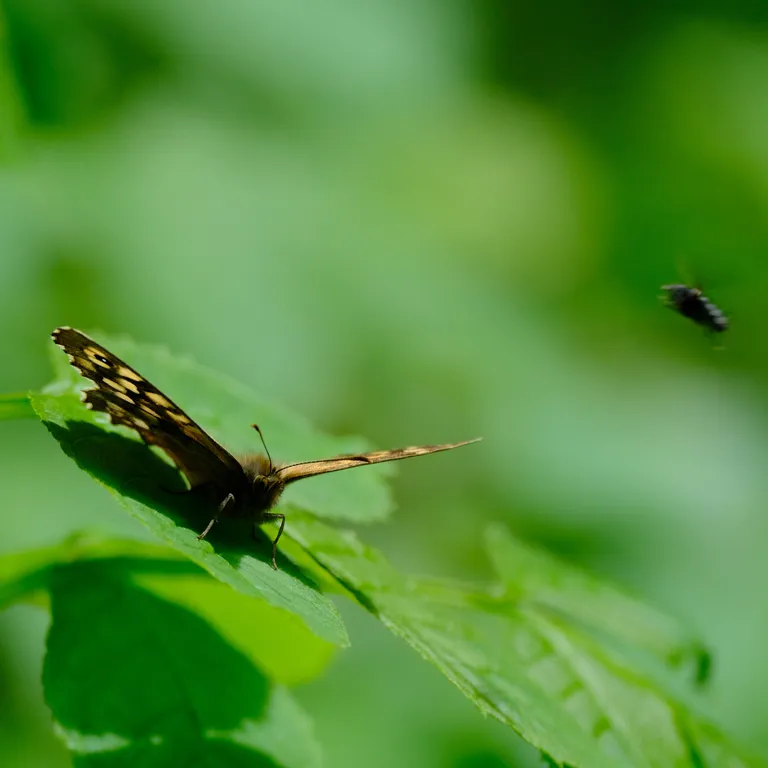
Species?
Pararge aegeria
